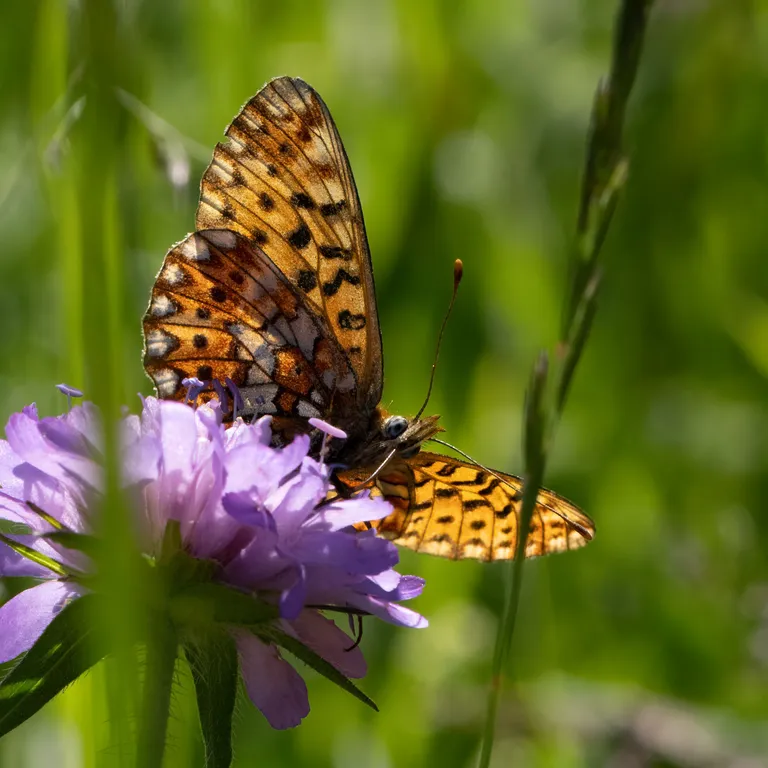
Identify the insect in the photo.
Boloria euphrosyne (also Clossiana euphrosyne)
